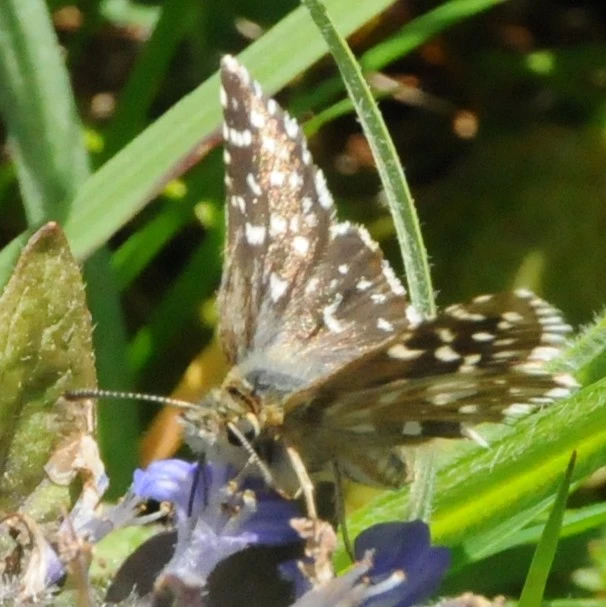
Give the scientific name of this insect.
Pyrgus malvae
